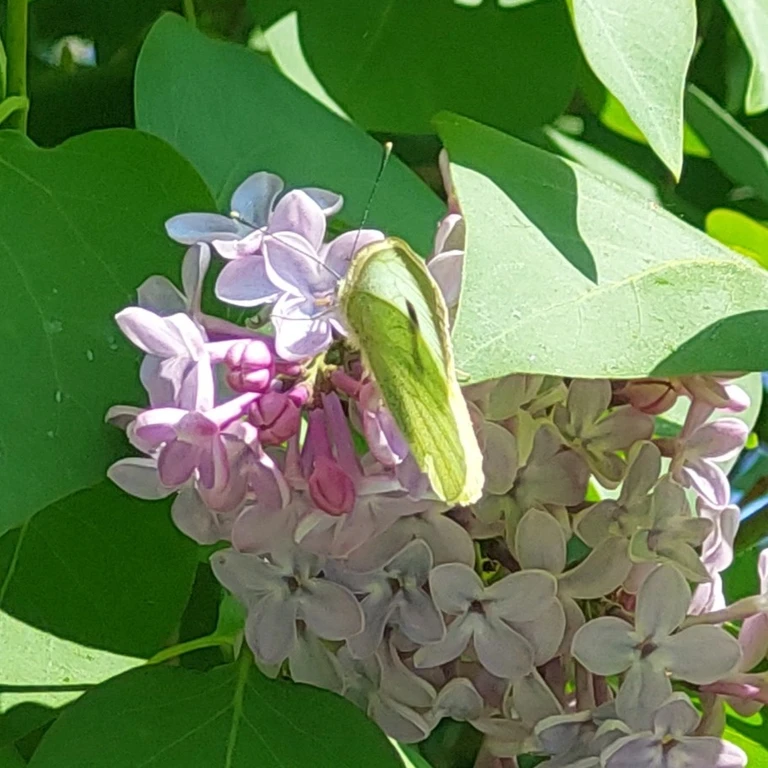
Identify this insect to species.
Pieris brassicae
